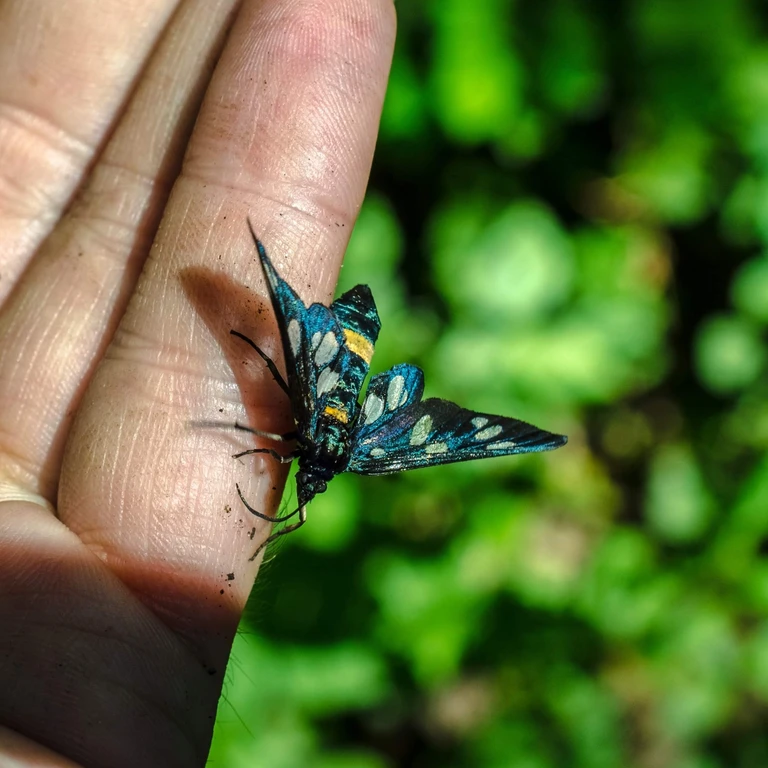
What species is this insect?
Amata phegea
